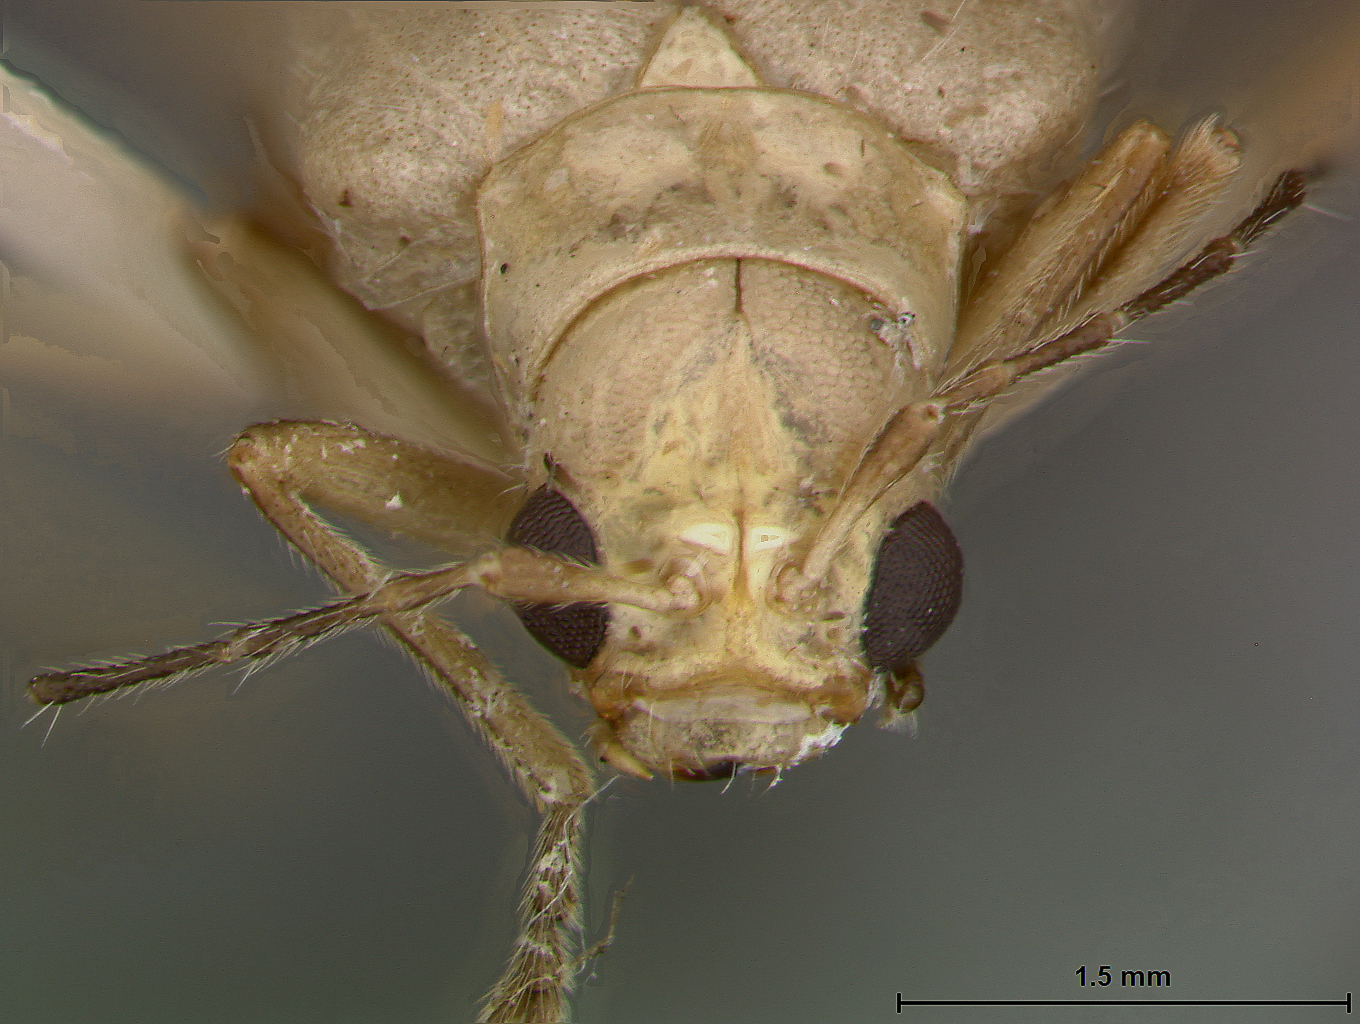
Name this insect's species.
Trichomimastra attenuata
